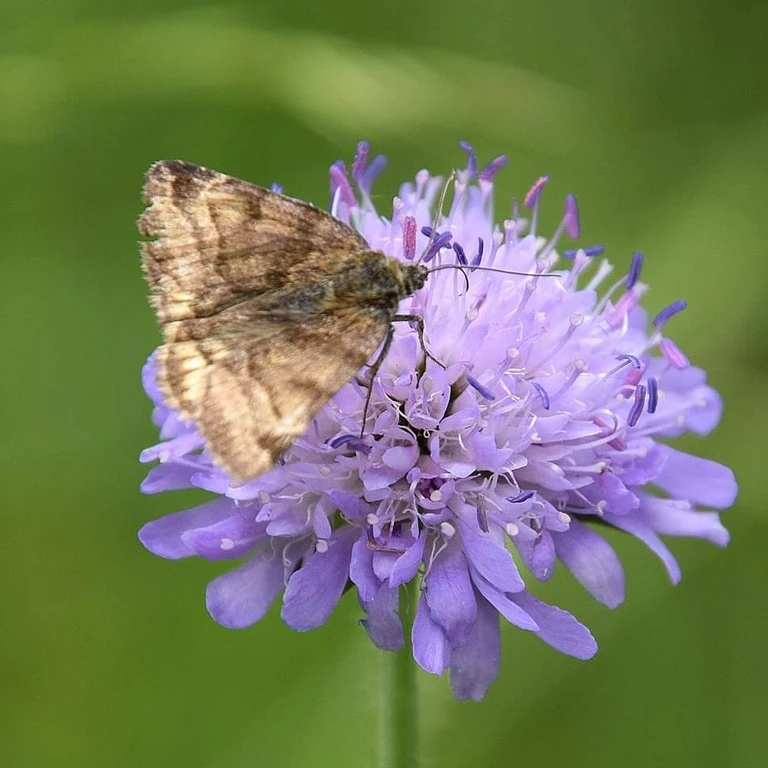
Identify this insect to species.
Euclidia glyphica
